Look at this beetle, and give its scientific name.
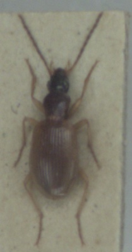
Oxypselaphus obscurus
